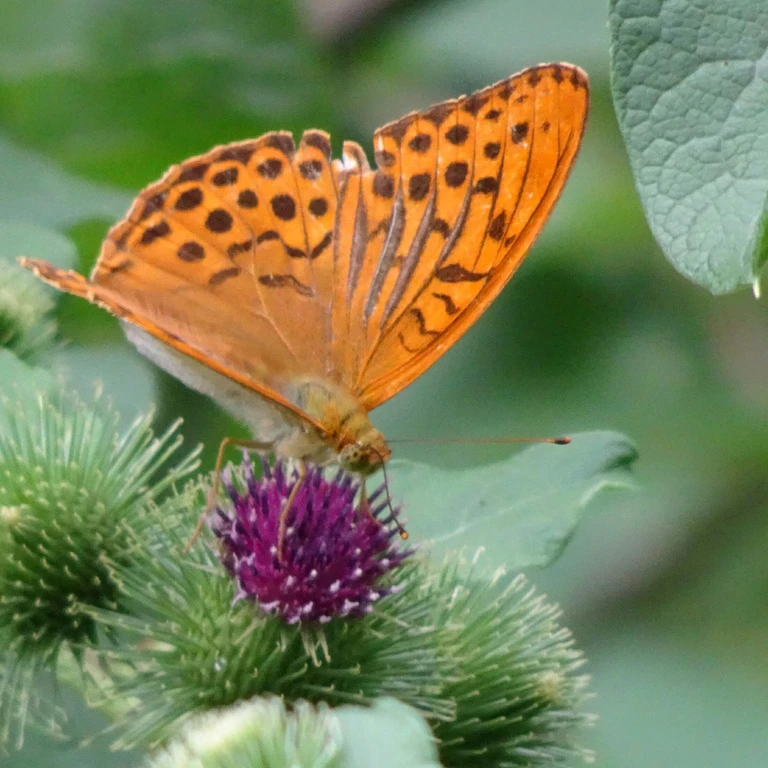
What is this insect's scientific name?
Argynnis paphia
